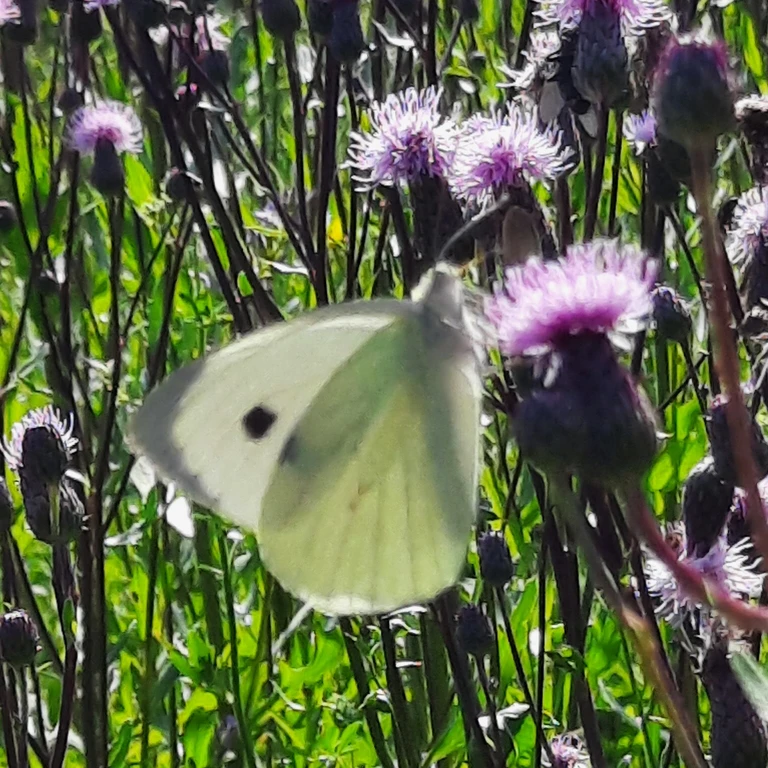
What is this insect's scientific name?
Pieris brassicae
